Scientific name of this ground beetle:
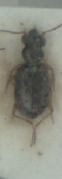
Asaphidion curtum
